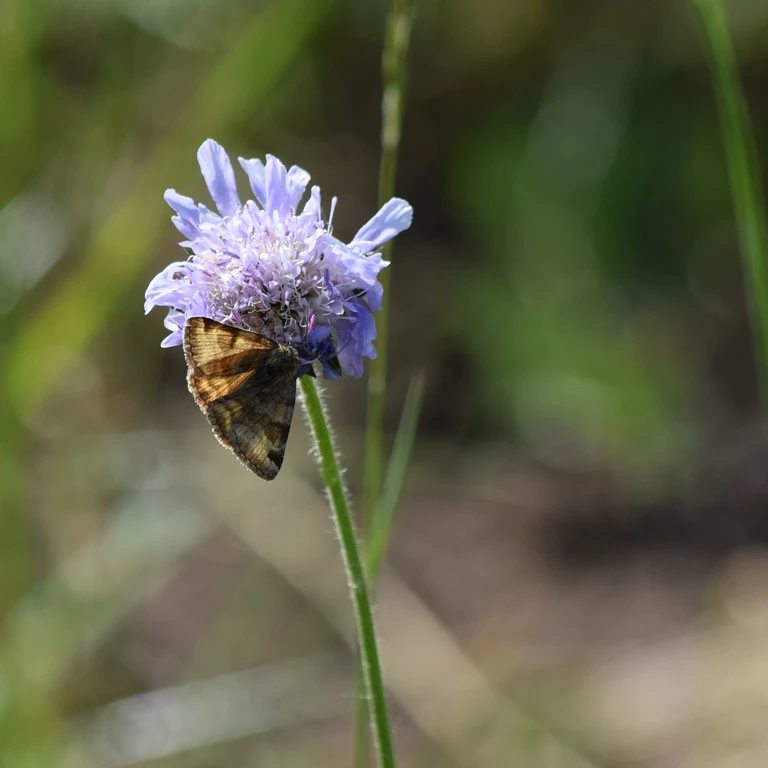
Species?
Euclidia glyphica
